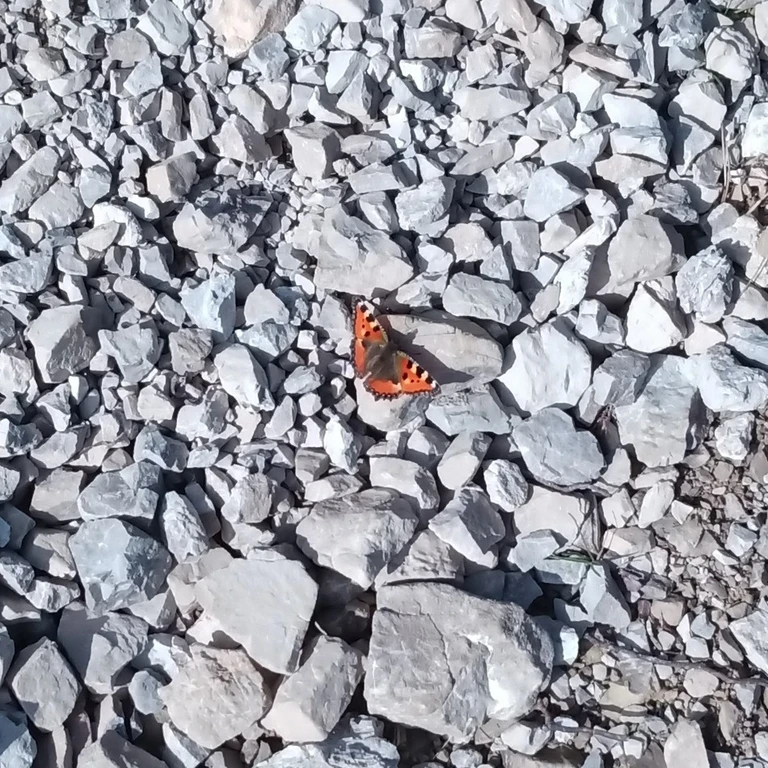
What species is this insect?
Aglais urticae
